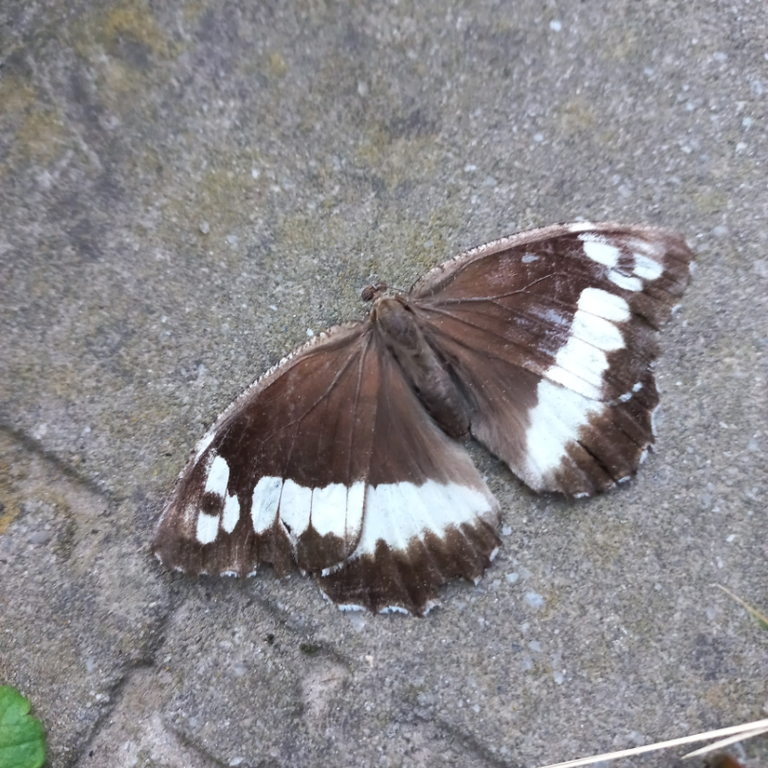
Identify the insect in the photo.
Brintesia circe
